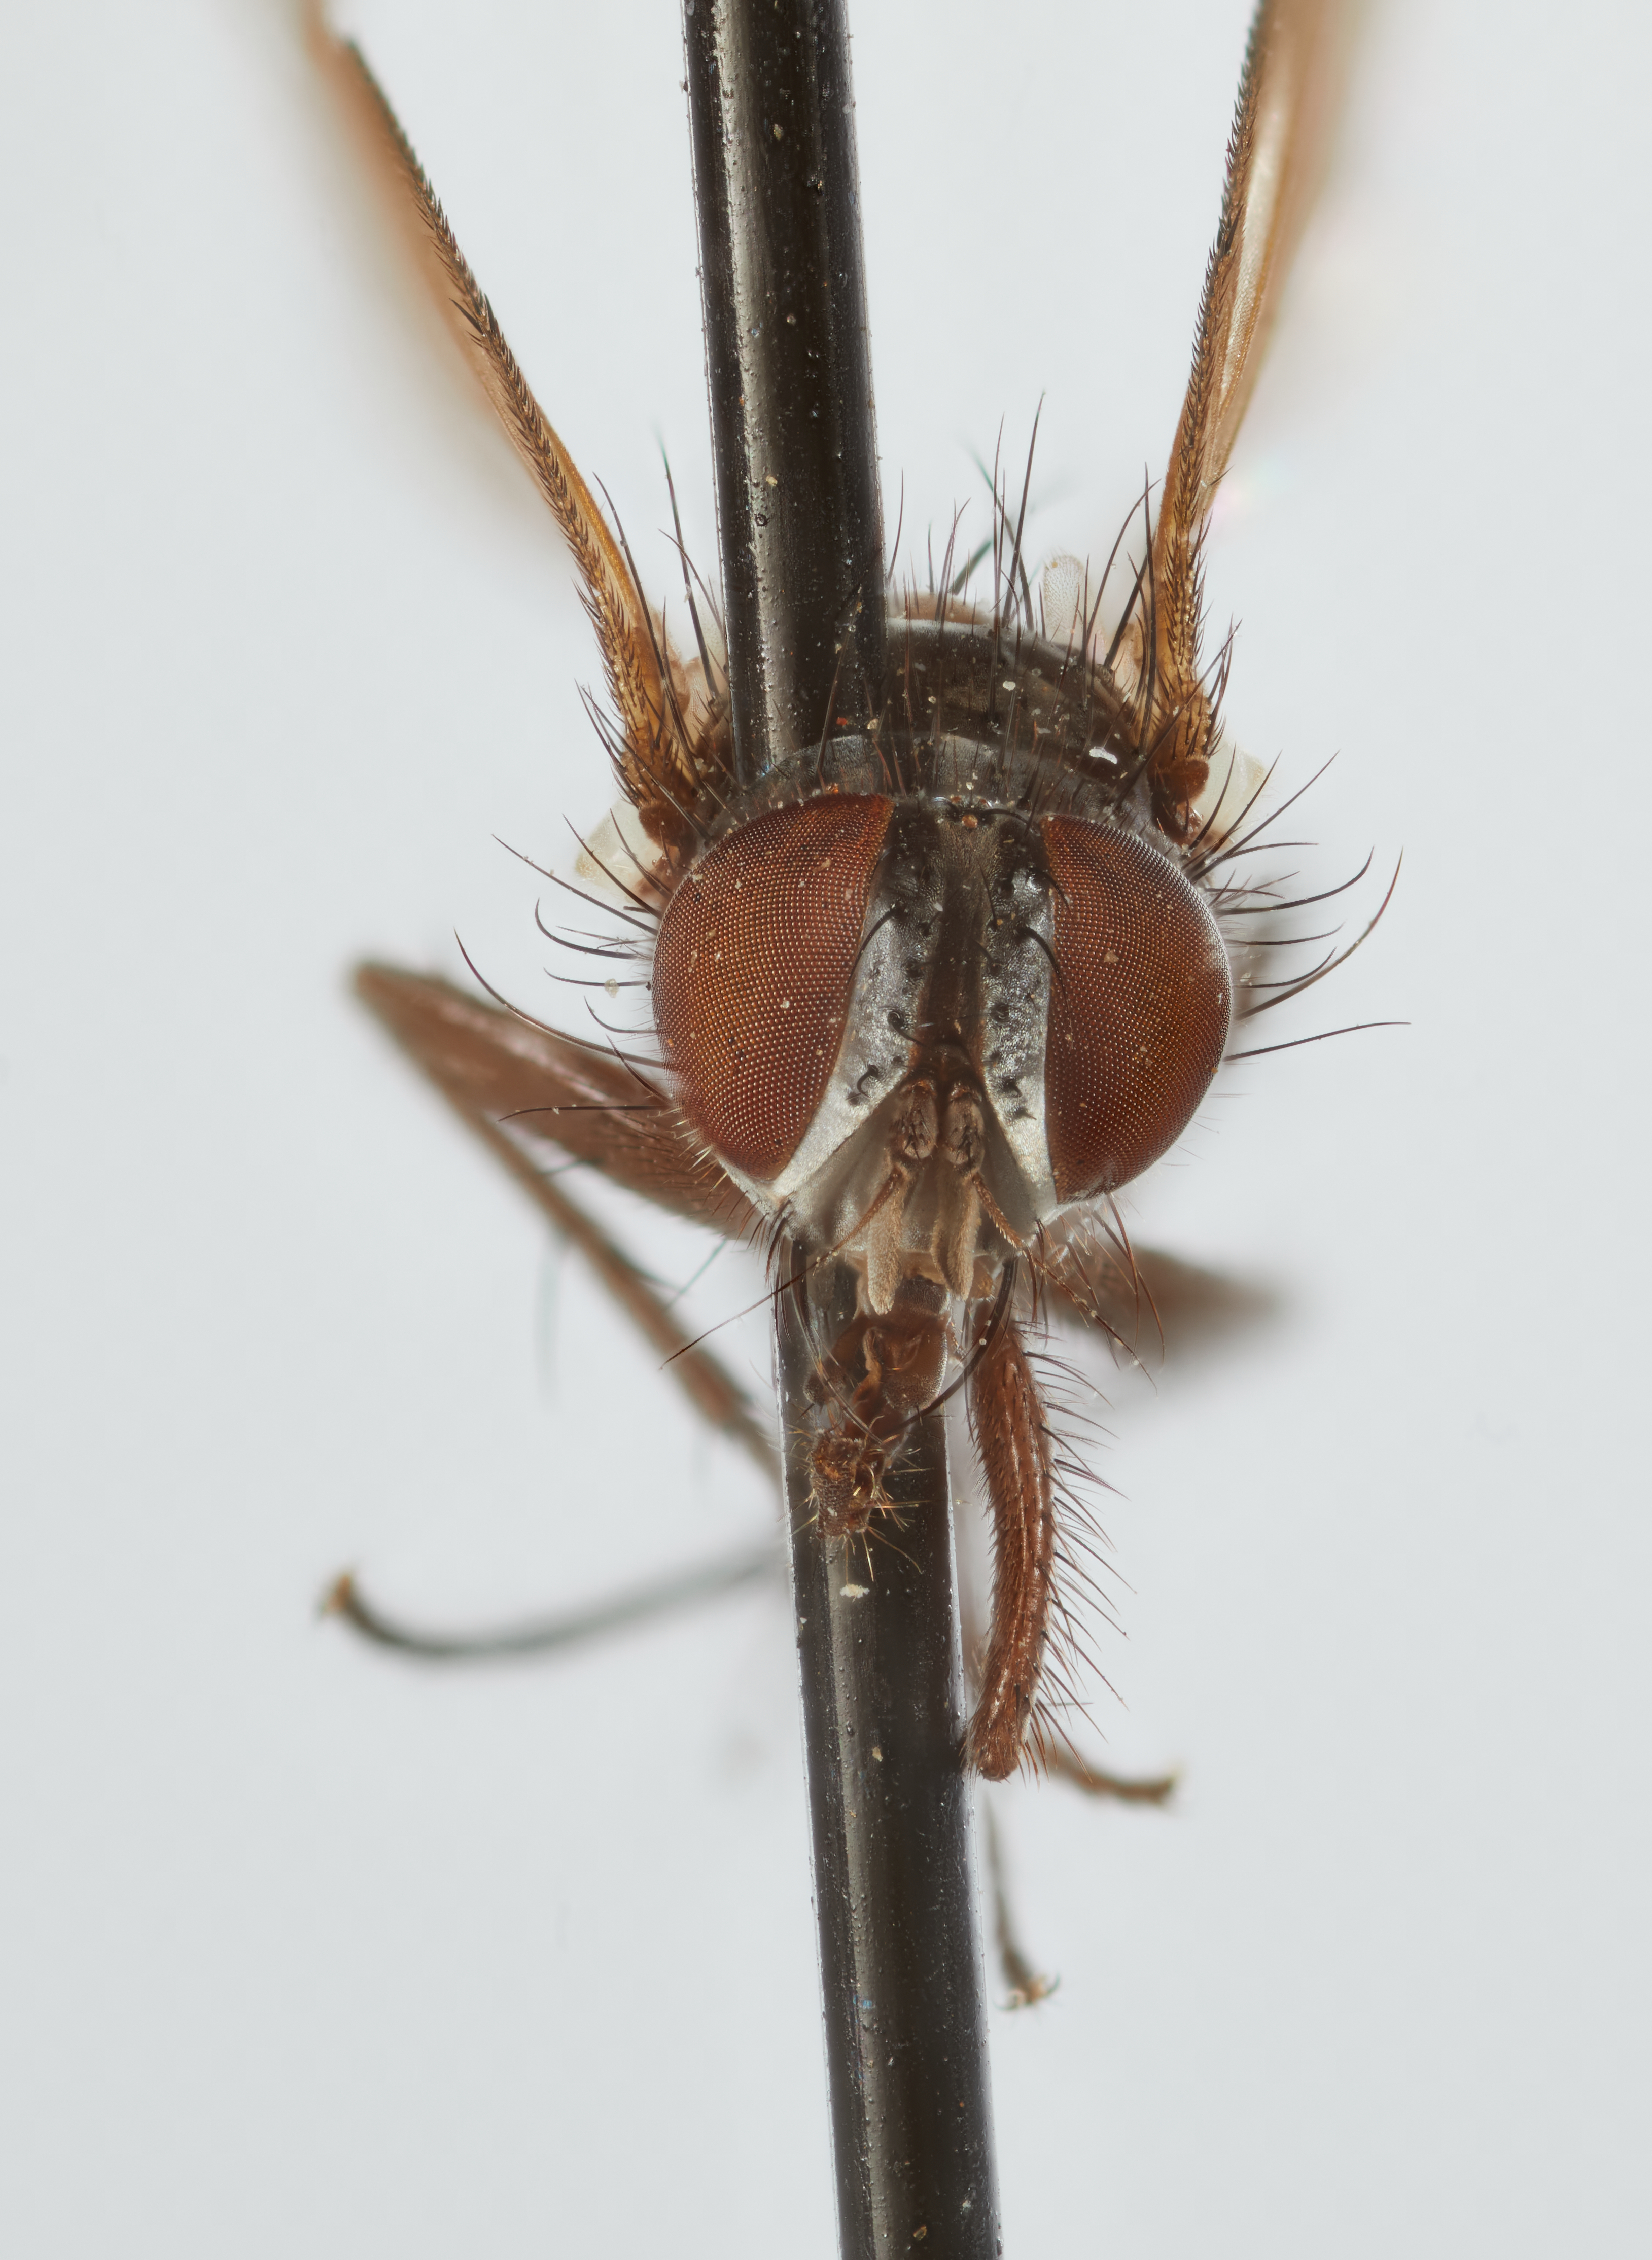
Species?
Metarrhinomyia angusta
